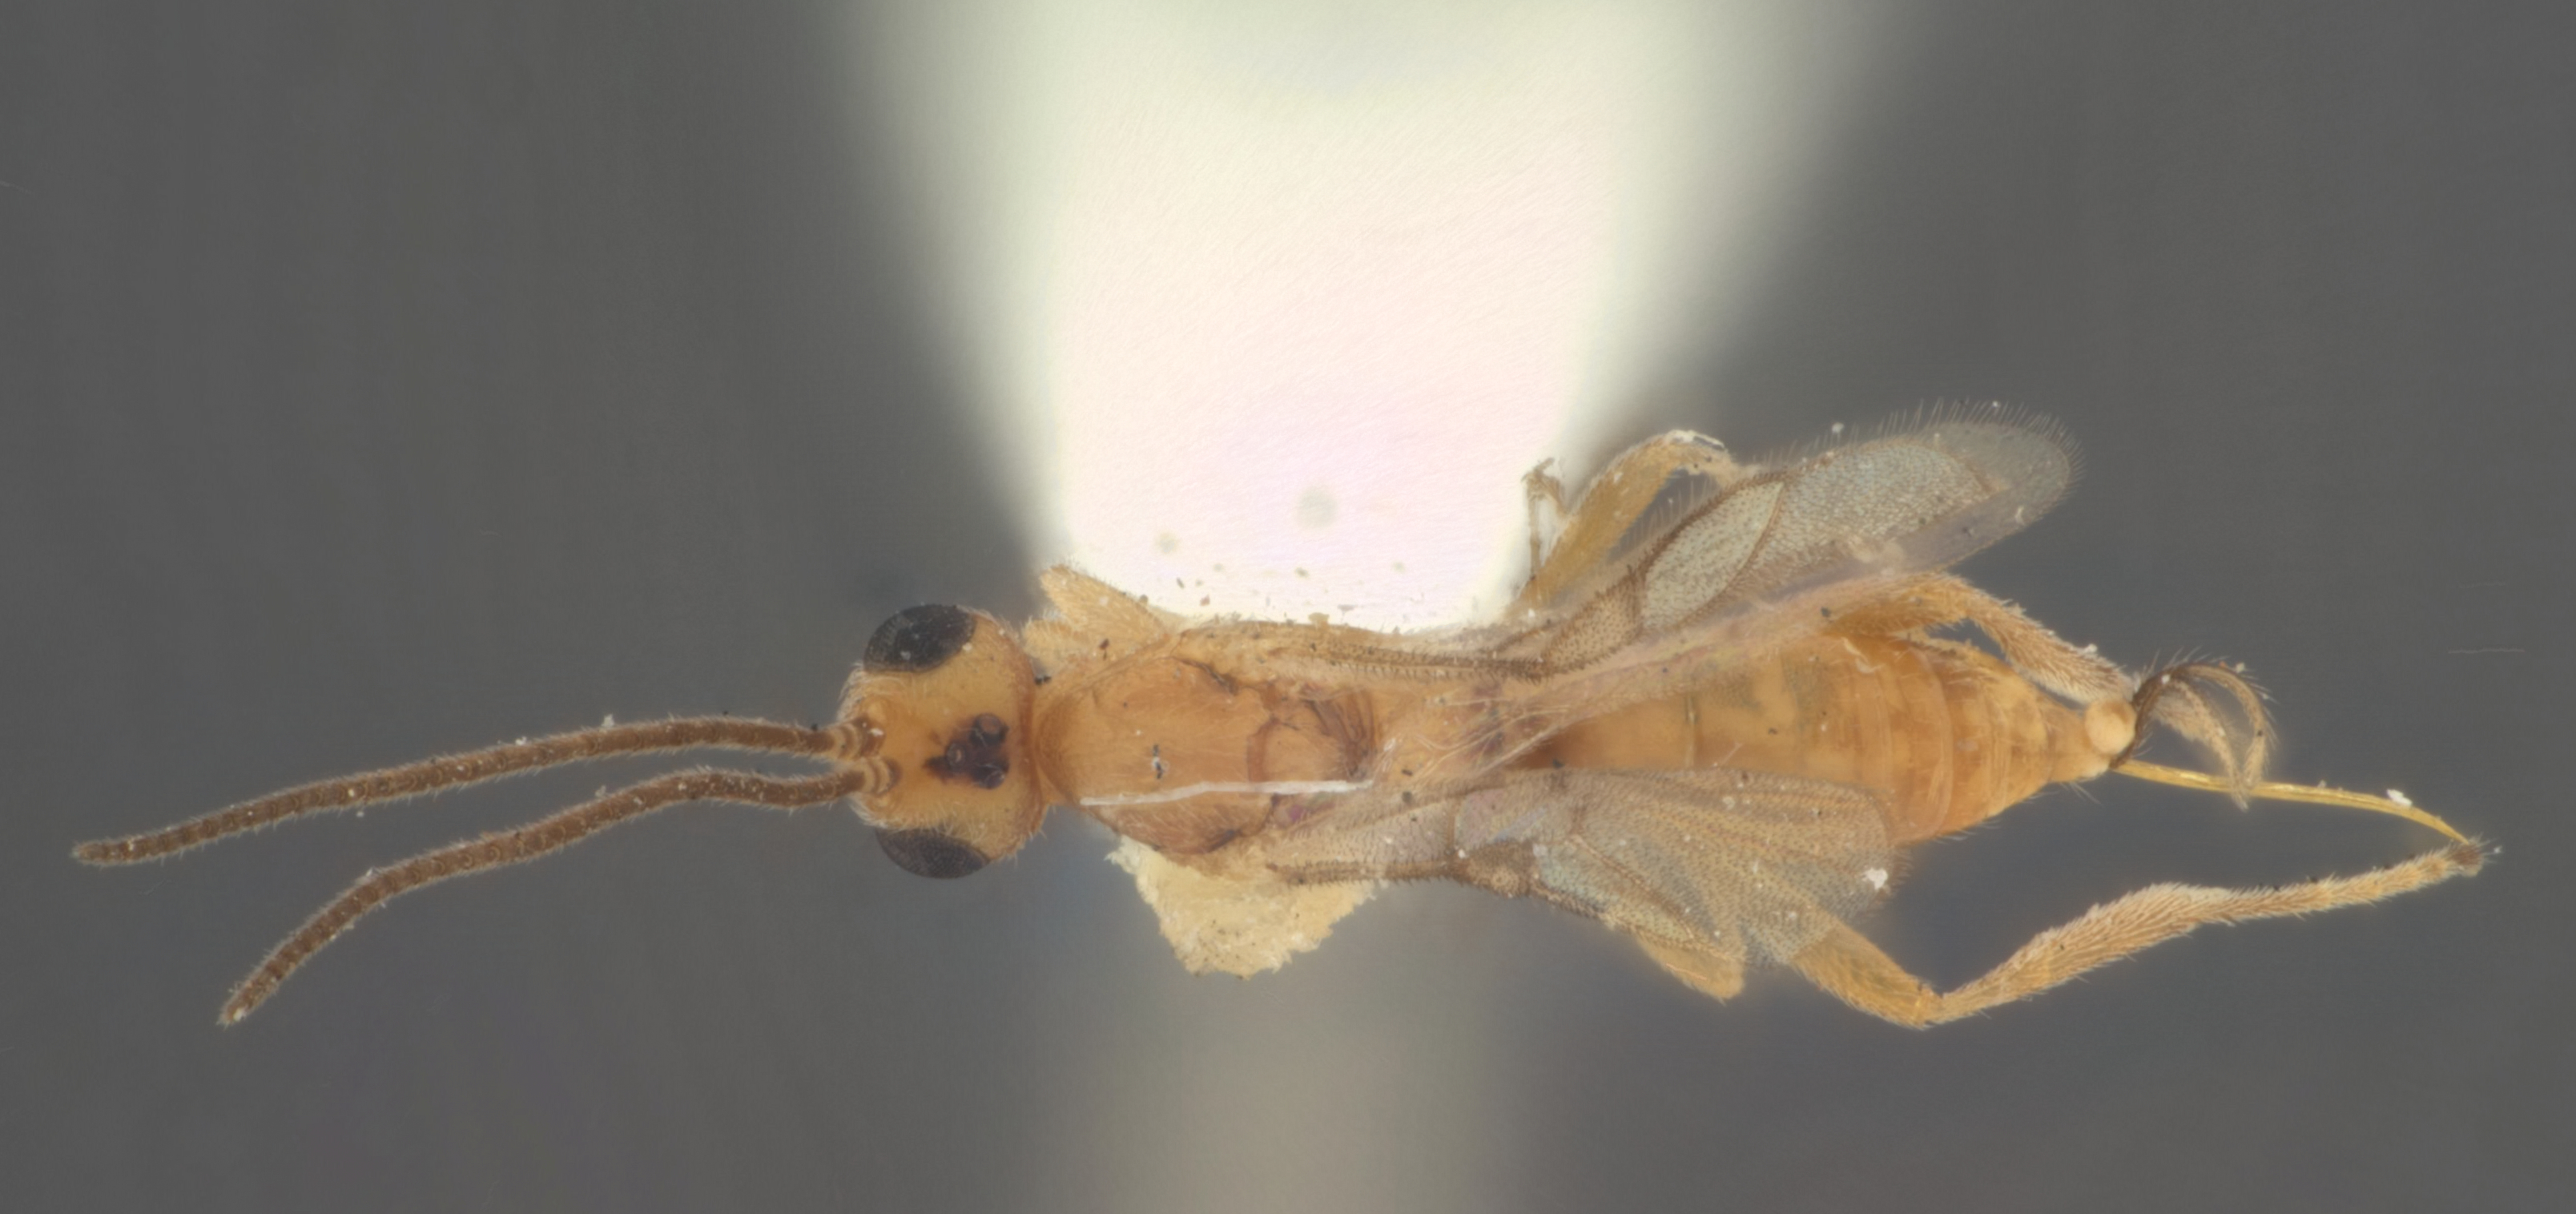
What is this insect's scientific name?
Eubadizon lithocolletidis
